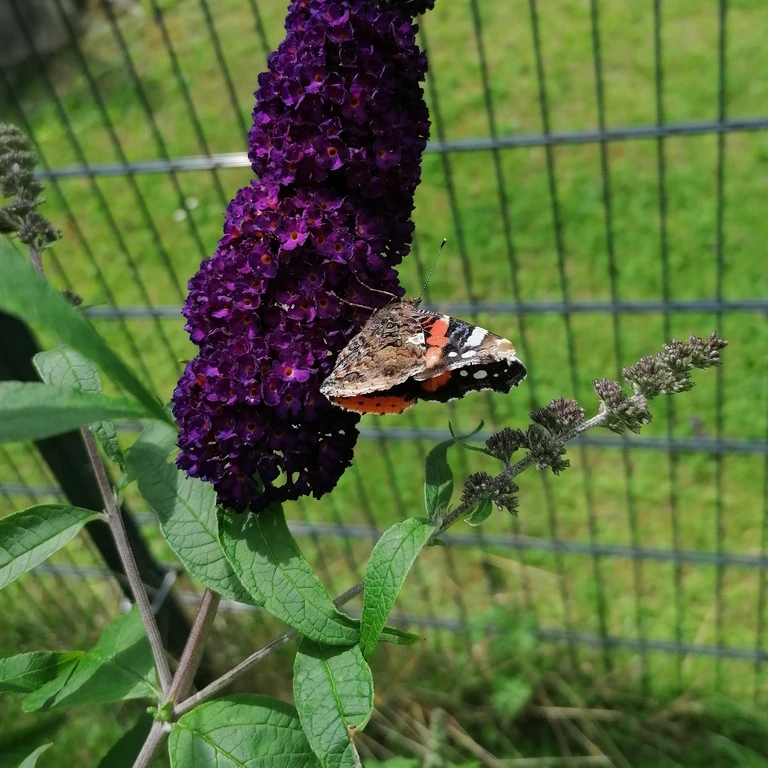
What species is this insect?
Vanessa atalanta
